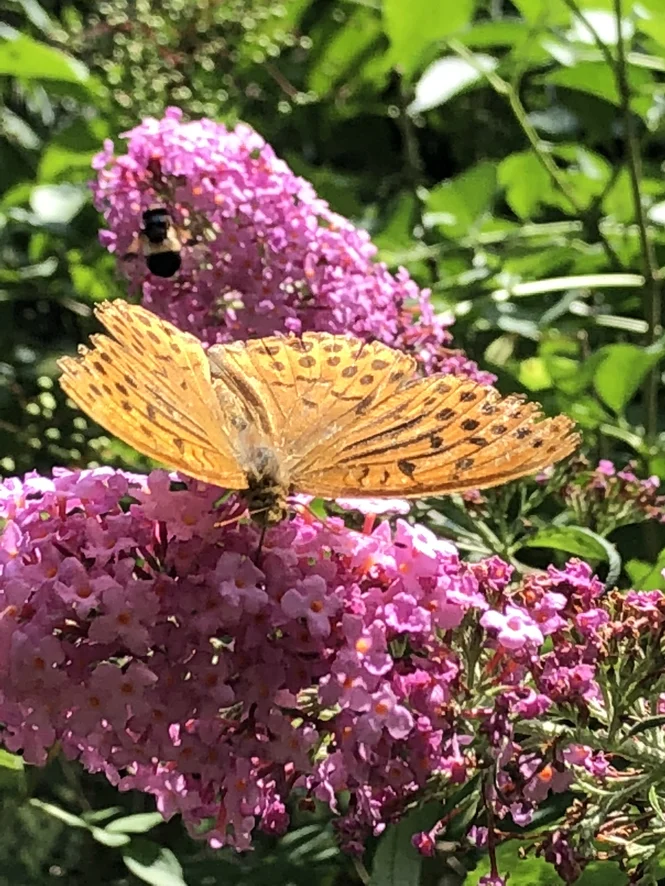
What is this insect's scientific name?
Argynnis paphia
